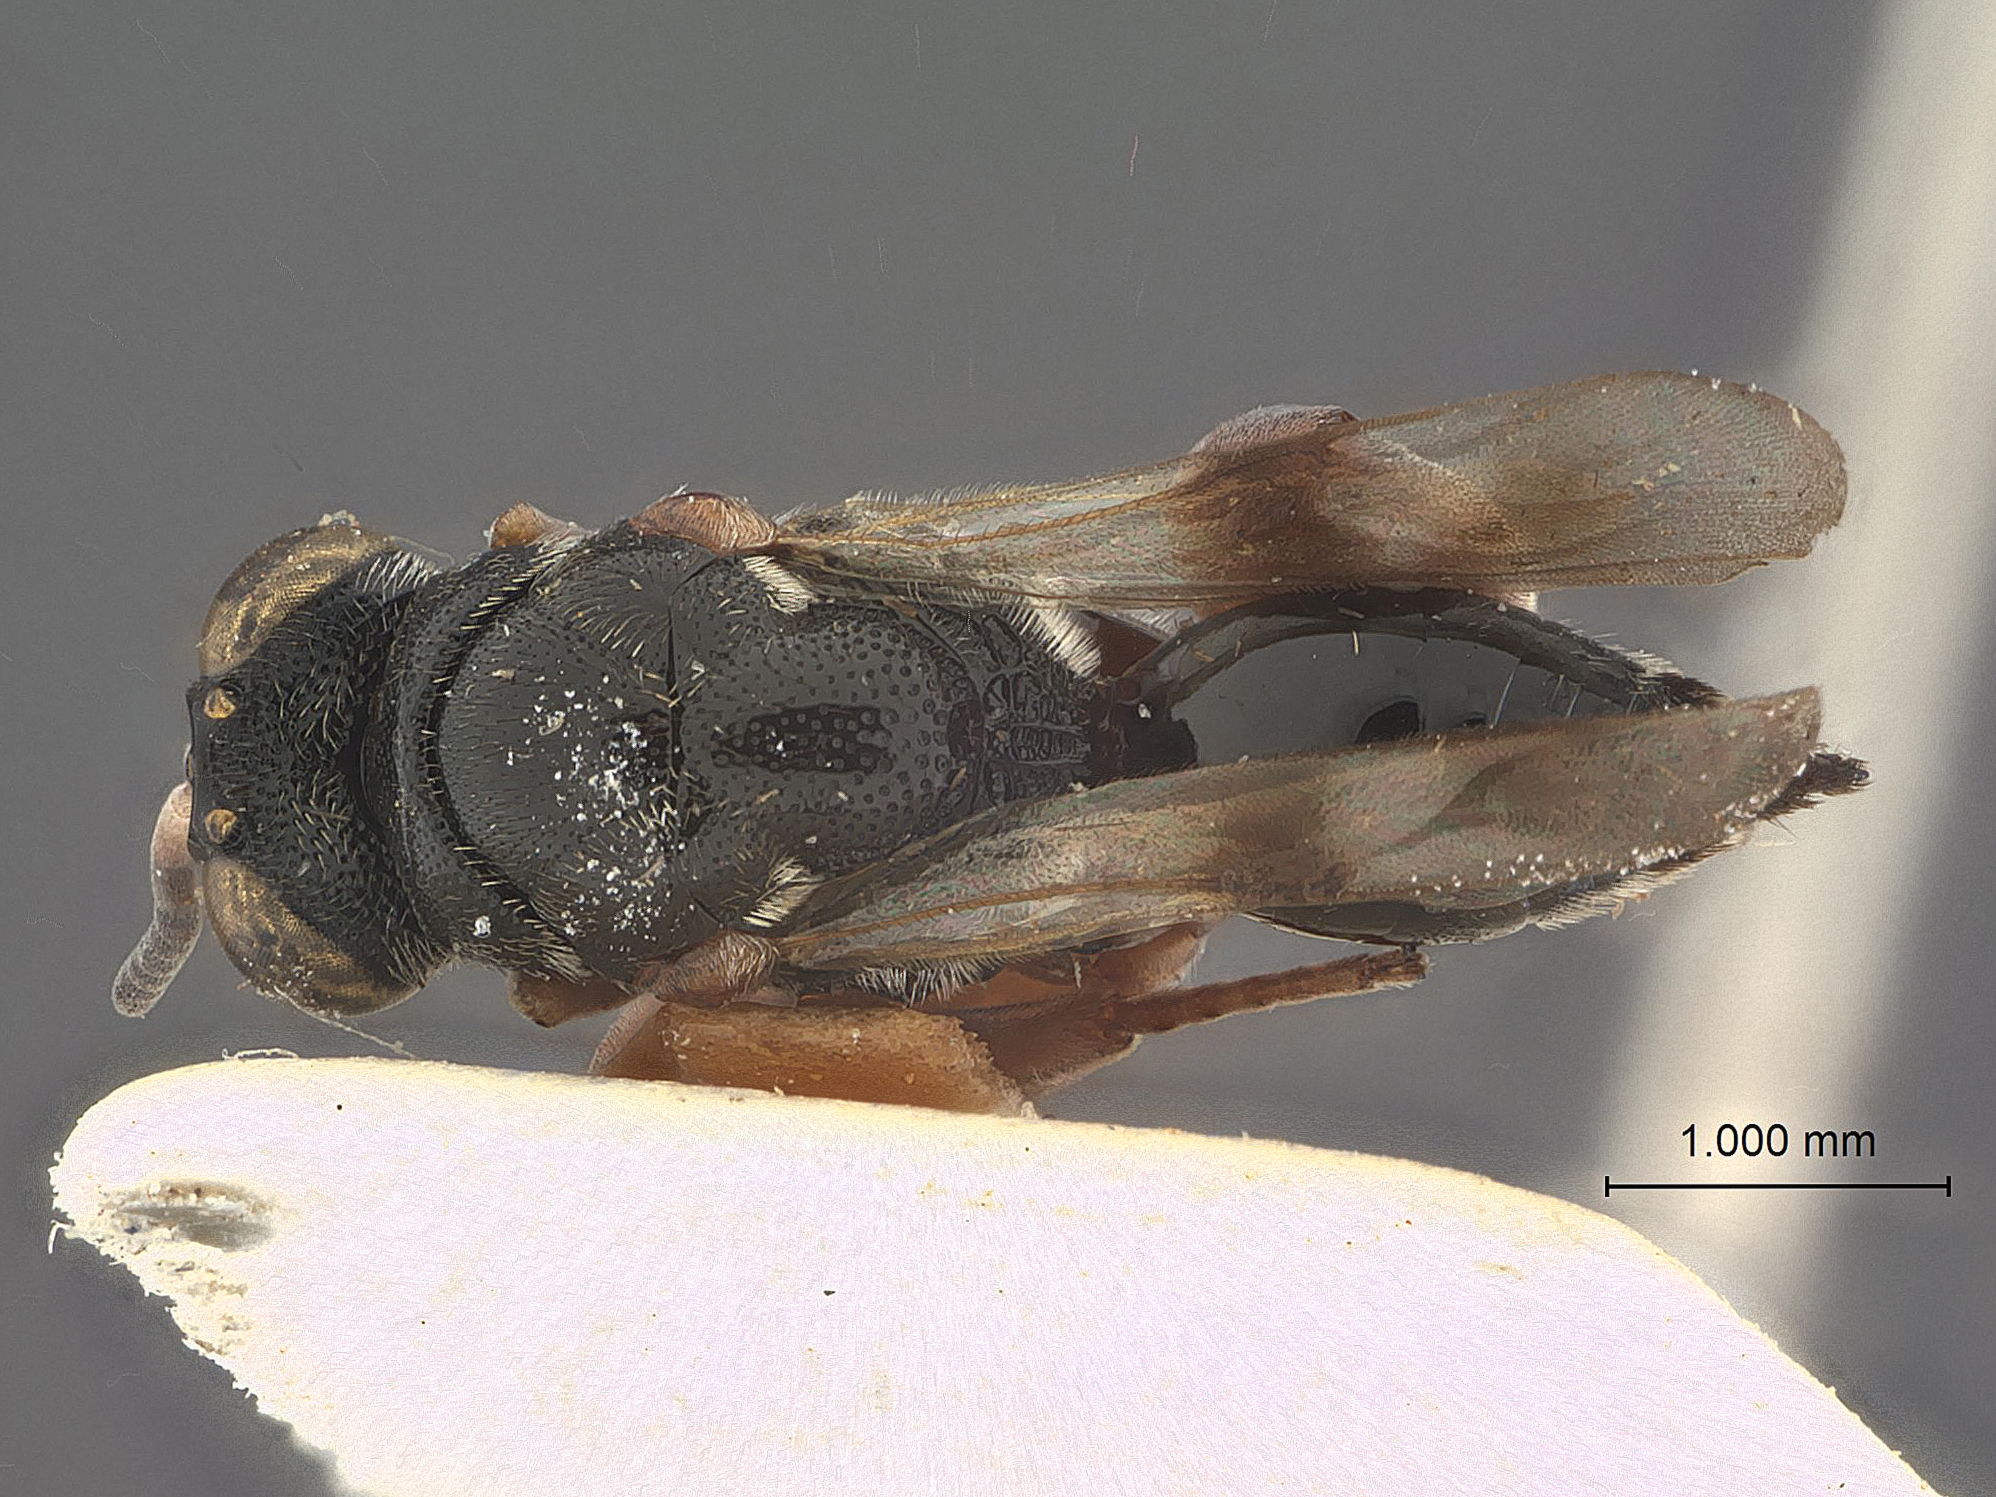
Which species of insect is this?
Antrocephalus distinctus
